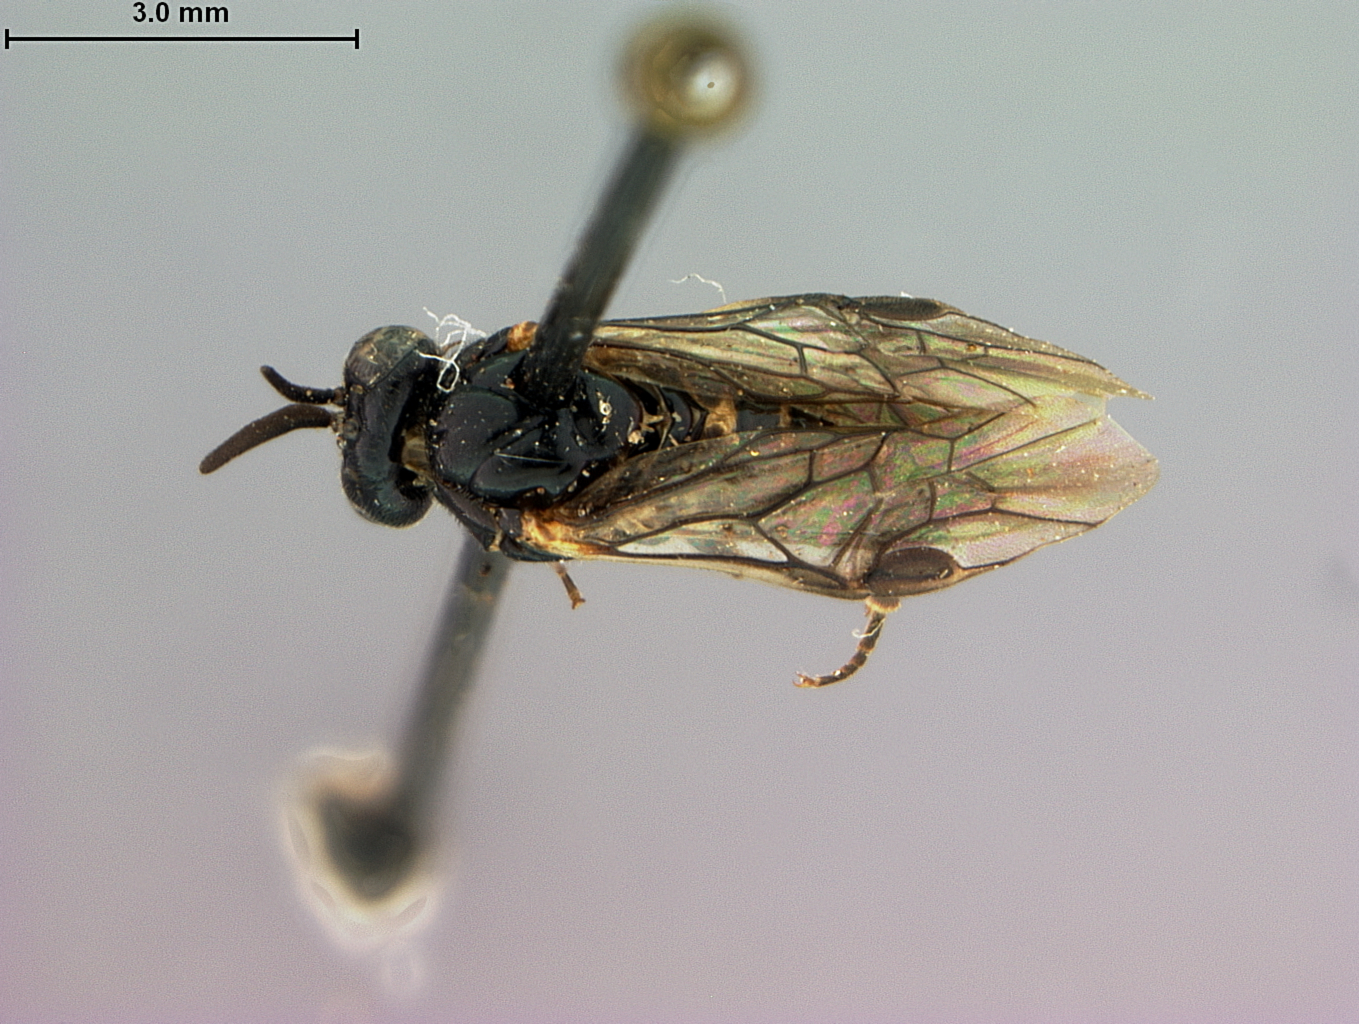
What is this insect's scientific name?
Sphacophilus memmonius
